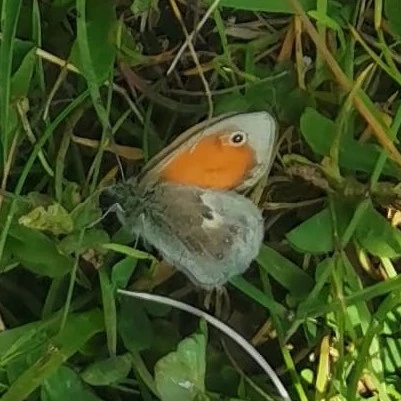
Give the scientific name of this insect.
Coenonympha pamphilus
